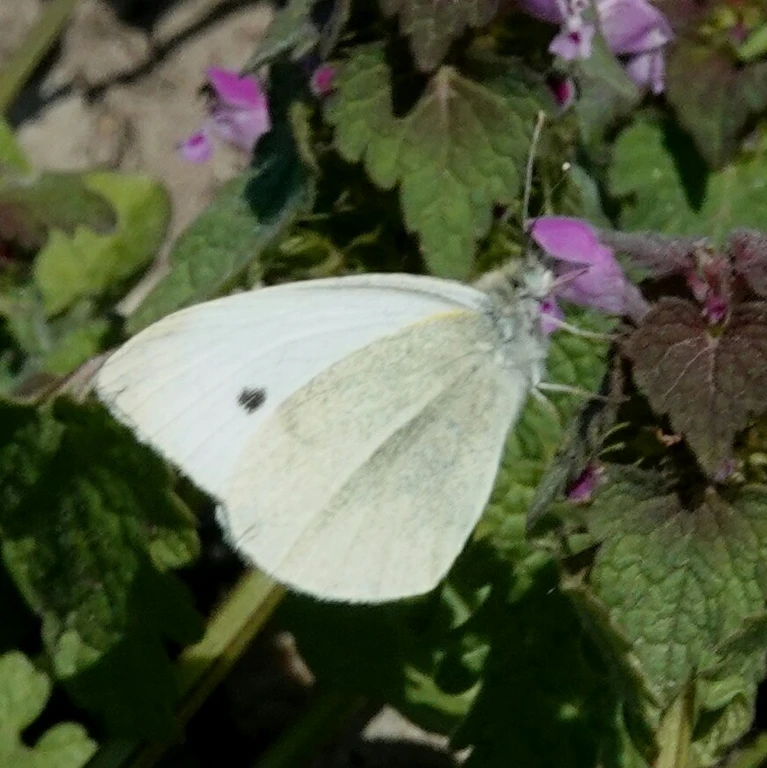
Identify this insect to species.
Pieris rapae
